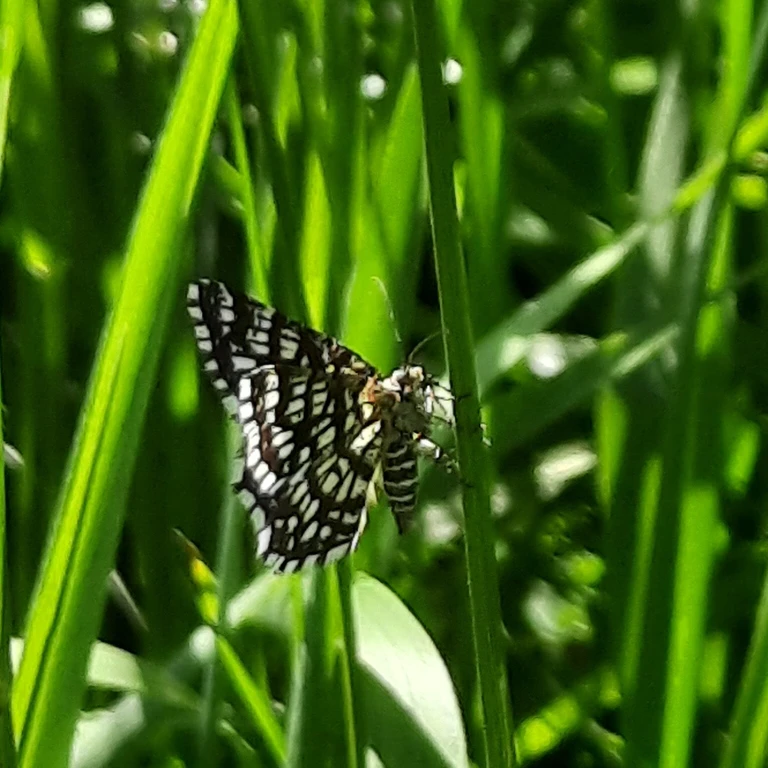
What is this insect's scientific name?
Chiasmia clathrata
